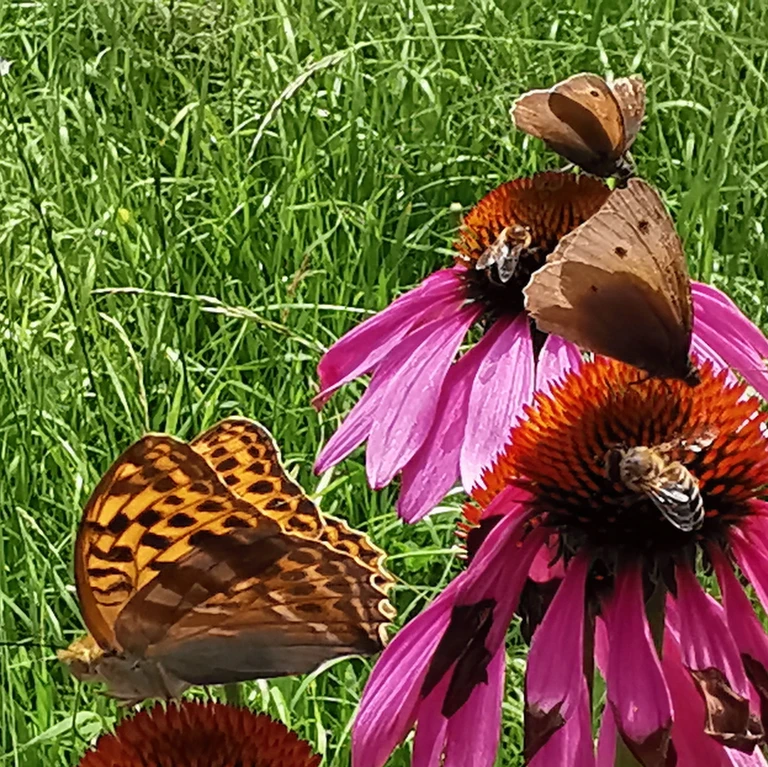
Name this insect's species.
Maniola jurtina
